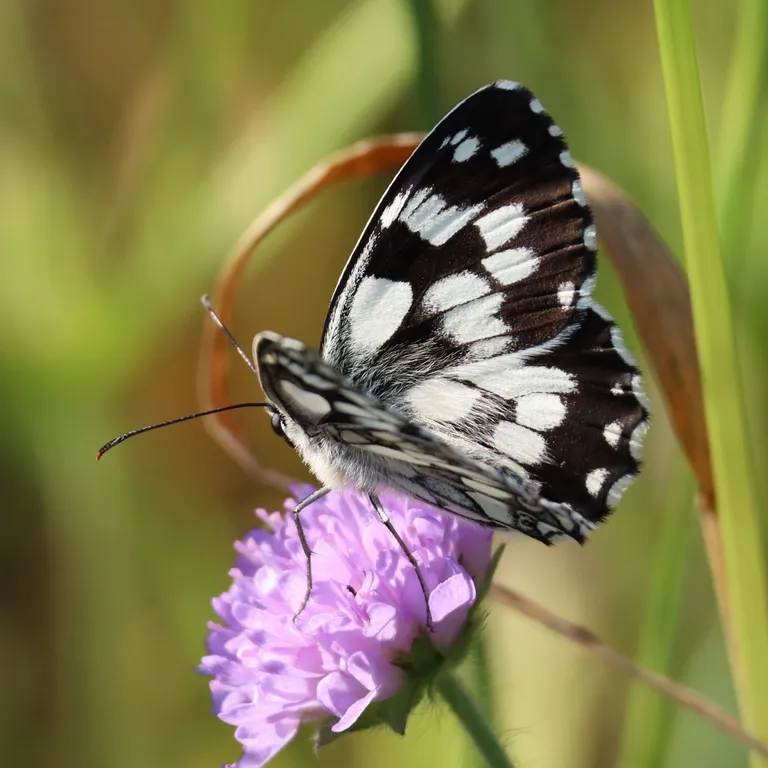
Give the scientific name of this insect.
Melanargia galathea
